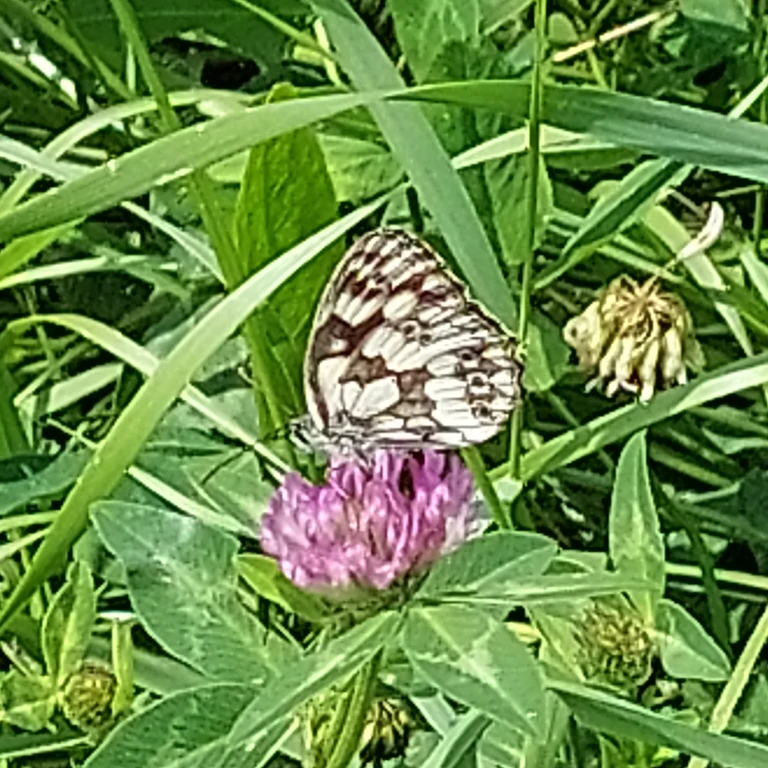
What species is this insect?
Melanargia galathea
